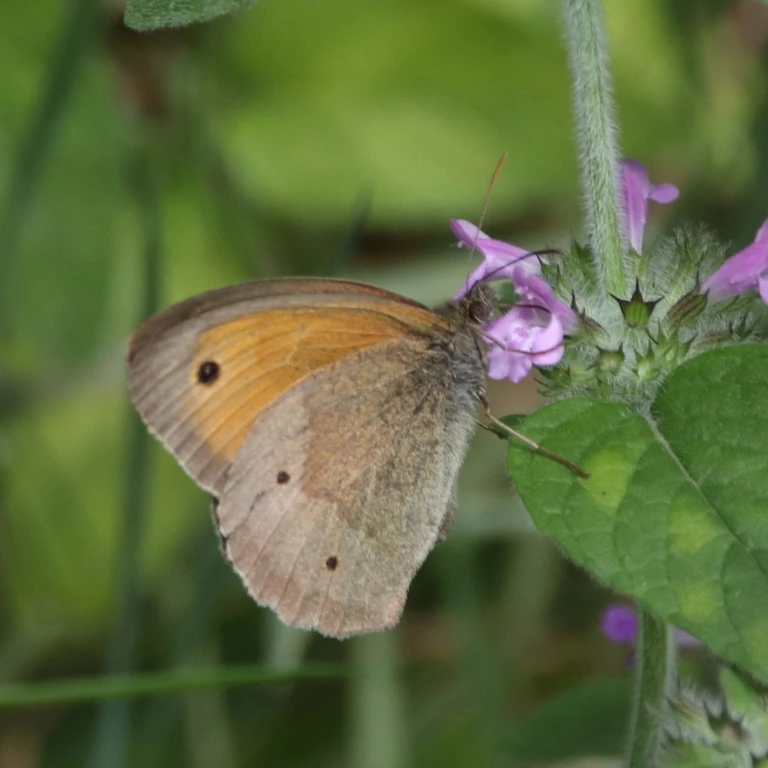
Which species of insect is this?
Maniola jurtina
